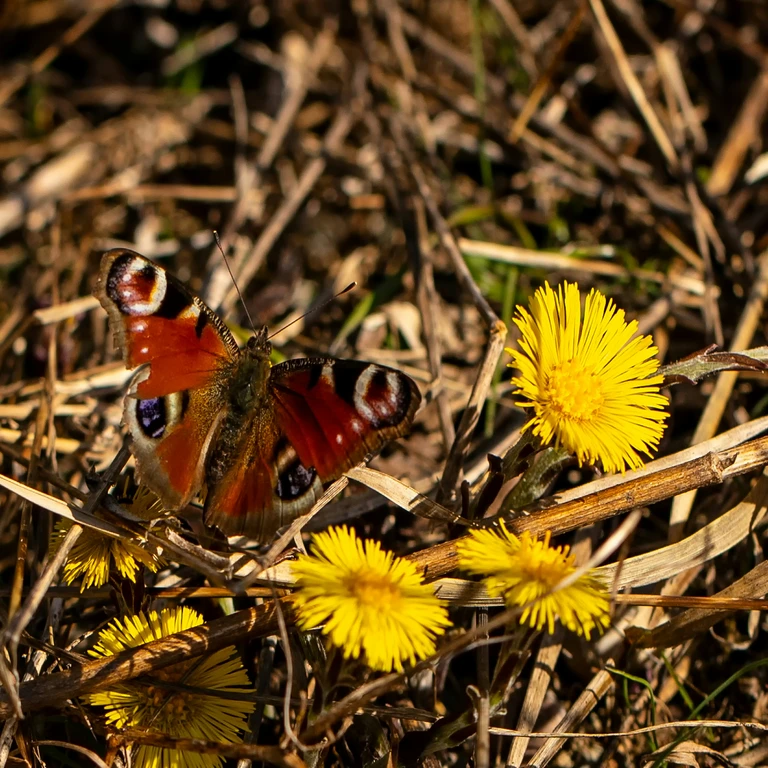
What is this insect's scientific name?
Aglais io
